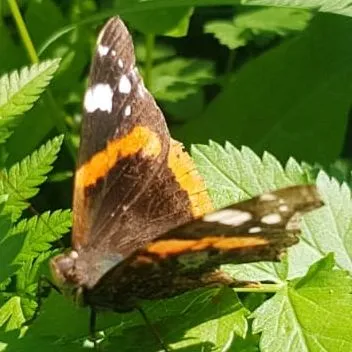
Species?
Vanessa atalanta
